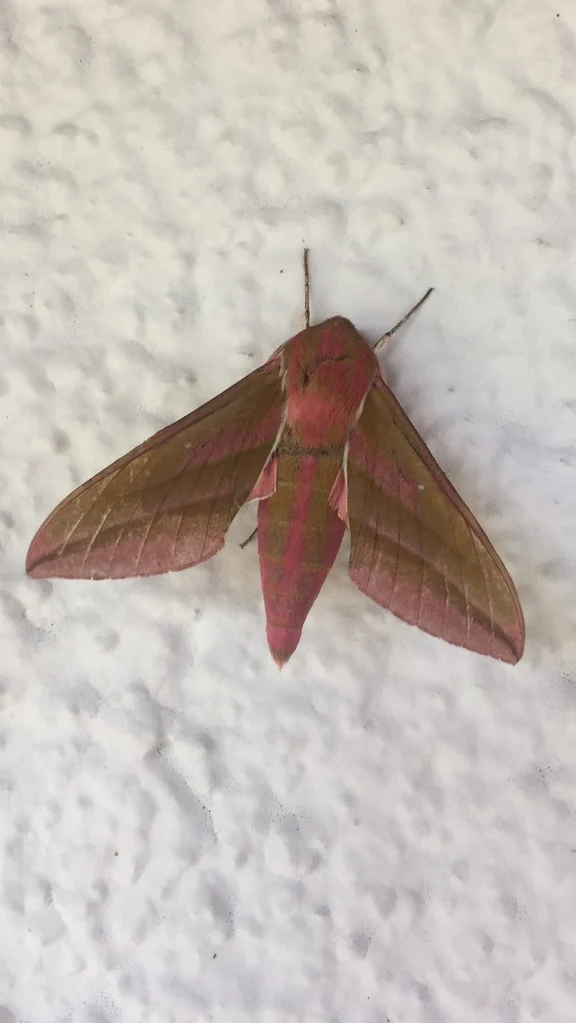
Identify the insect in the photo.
Deilephila elpenor
